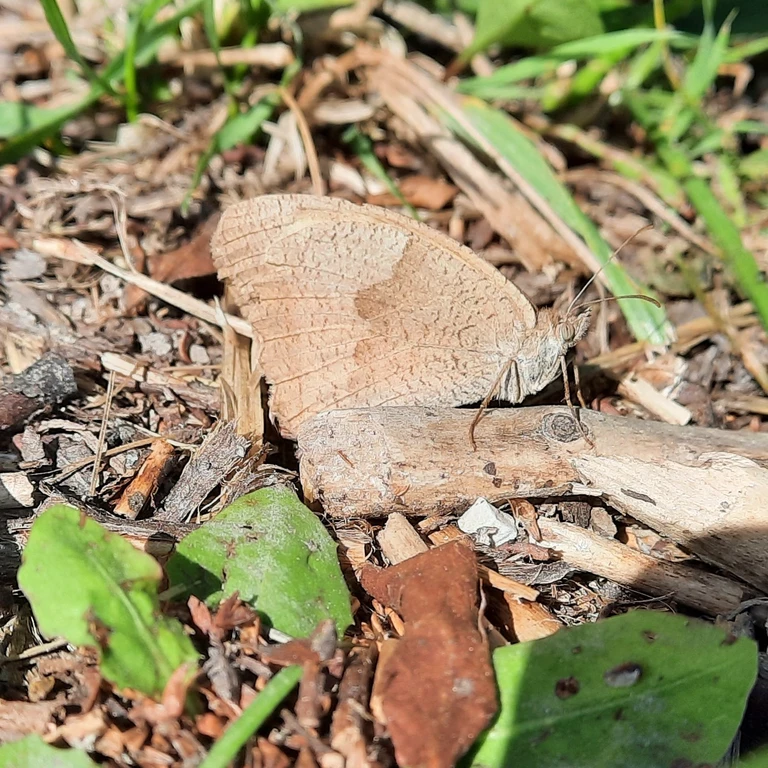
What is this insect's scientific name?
Maniola jurtina
